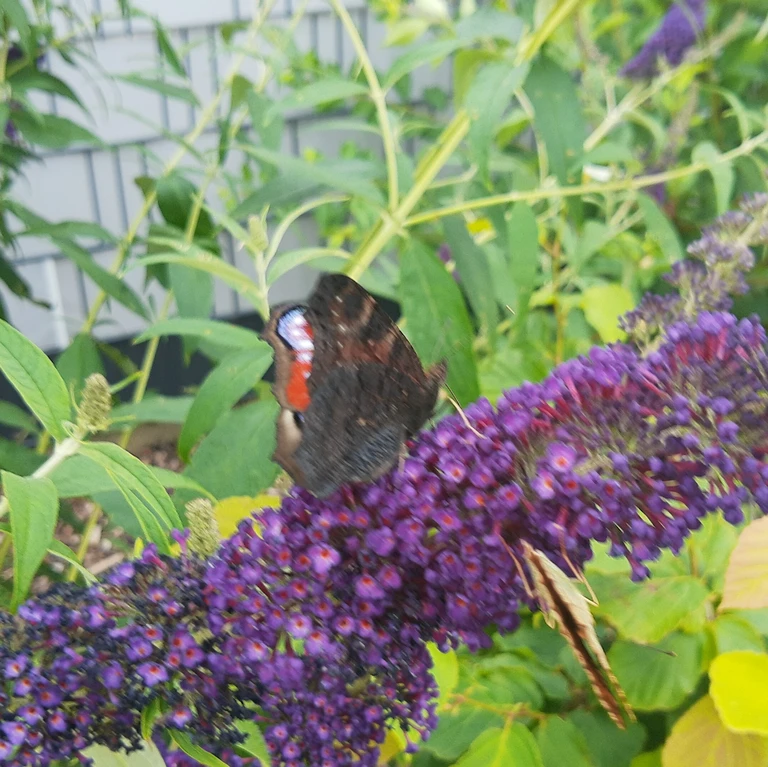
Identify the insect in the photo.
Aglais io
